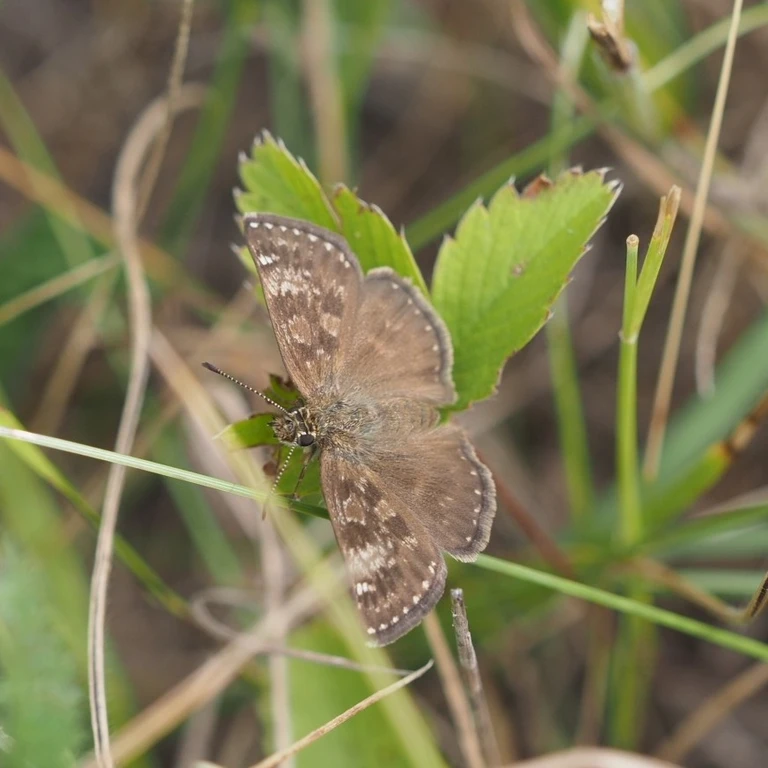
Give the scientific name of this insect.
Erynnis tages
